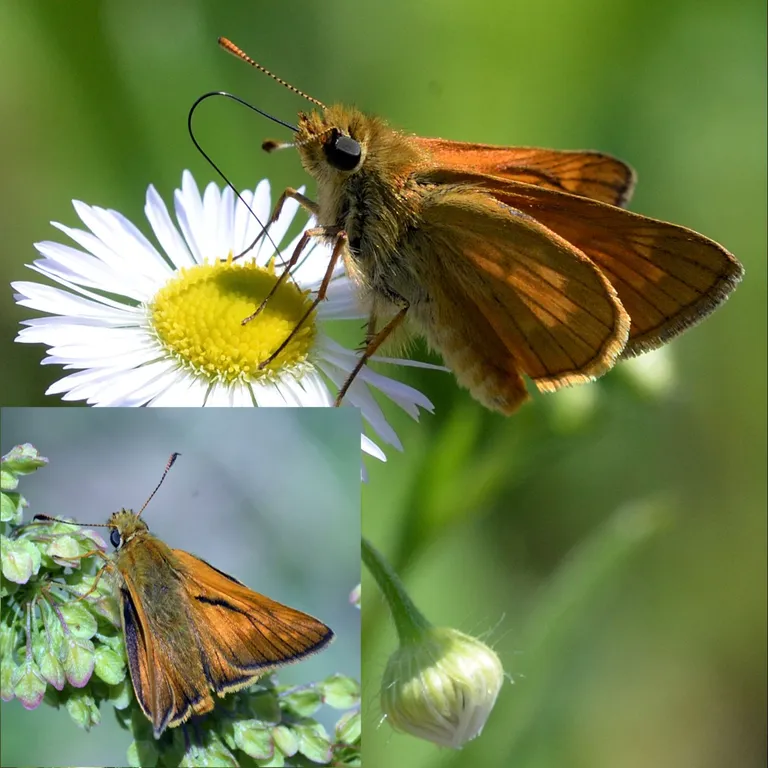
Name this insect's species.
Ochlodes sylvanus (also Ochlodes venata)
